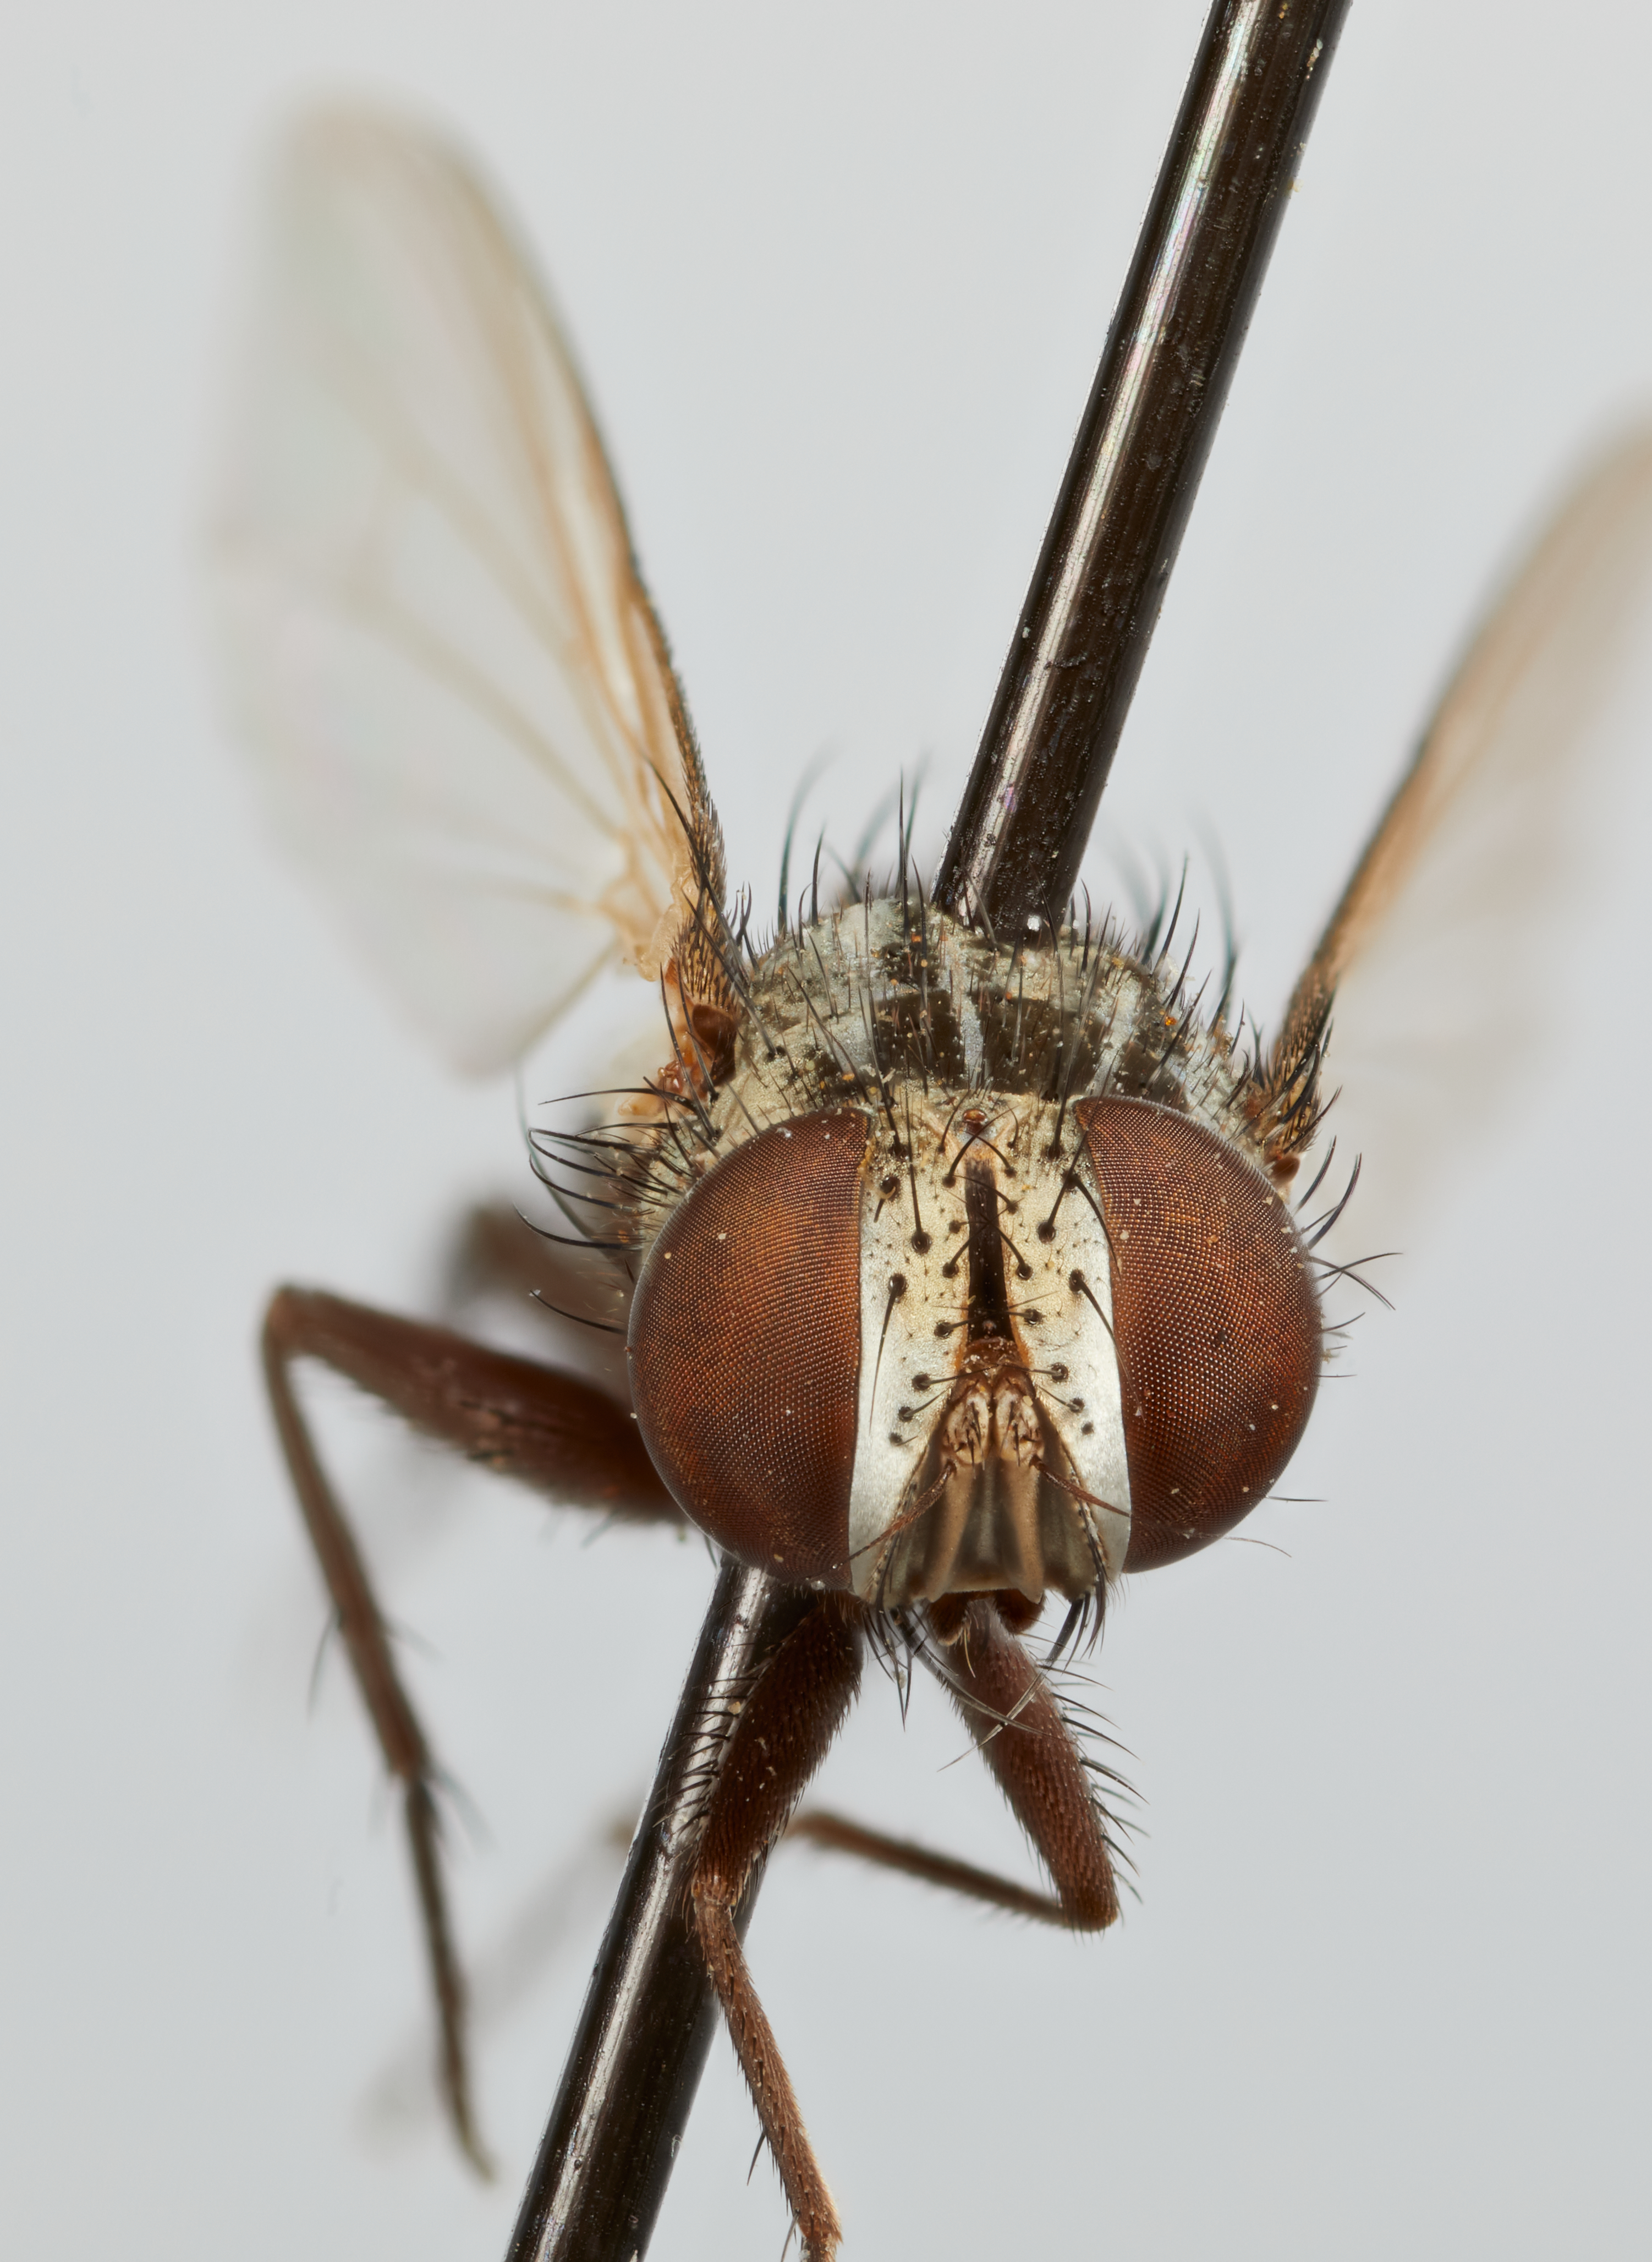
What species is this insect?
Cylindromasicera prima
